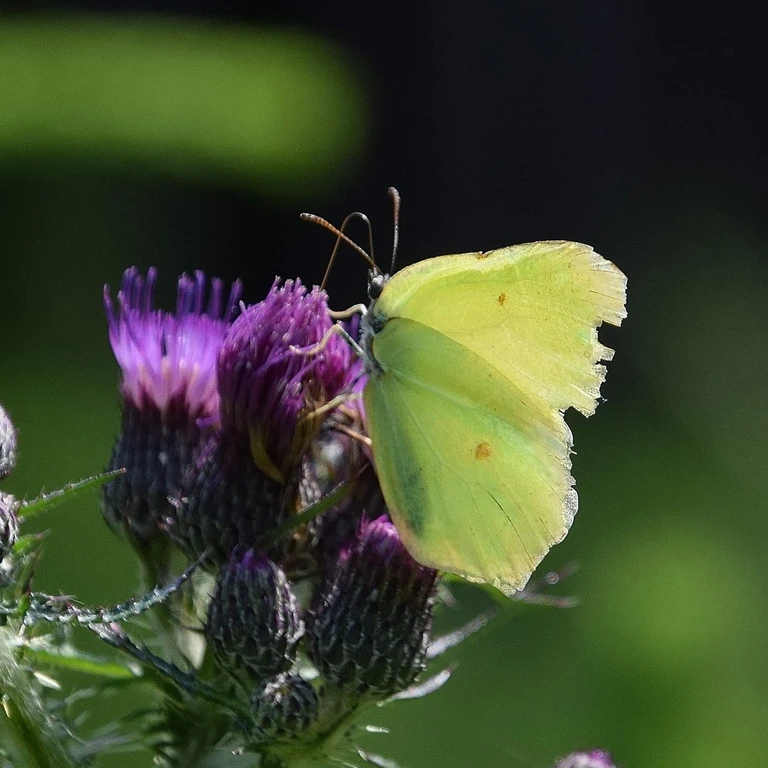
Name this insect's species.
Gonepteryx rhamni
